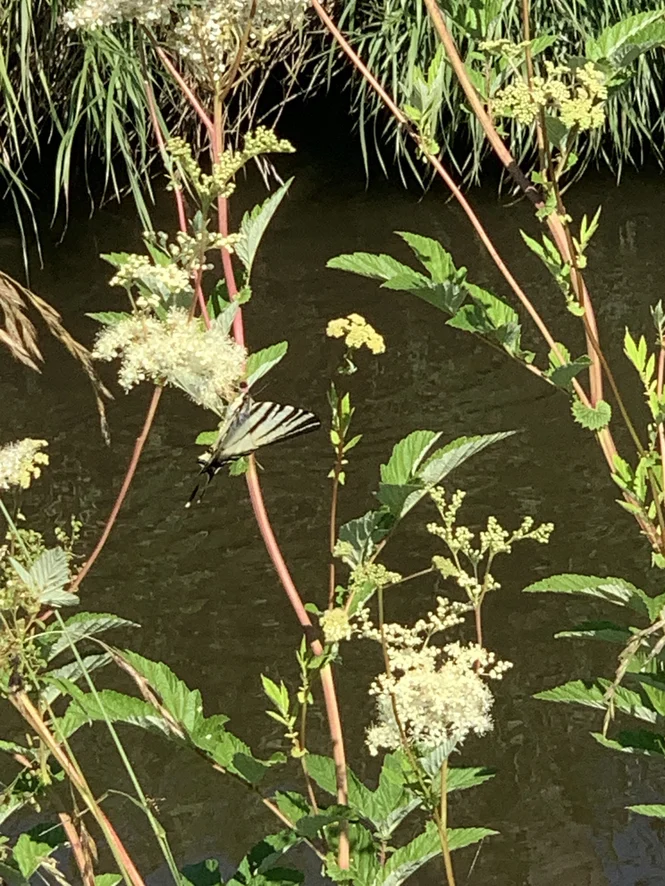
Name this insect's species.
Iphiclides podalirius
